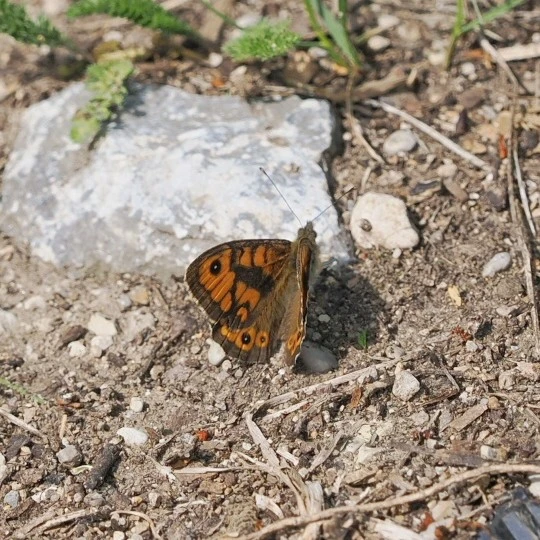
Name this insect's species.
Lasiommata megera (also Pararge megera)
